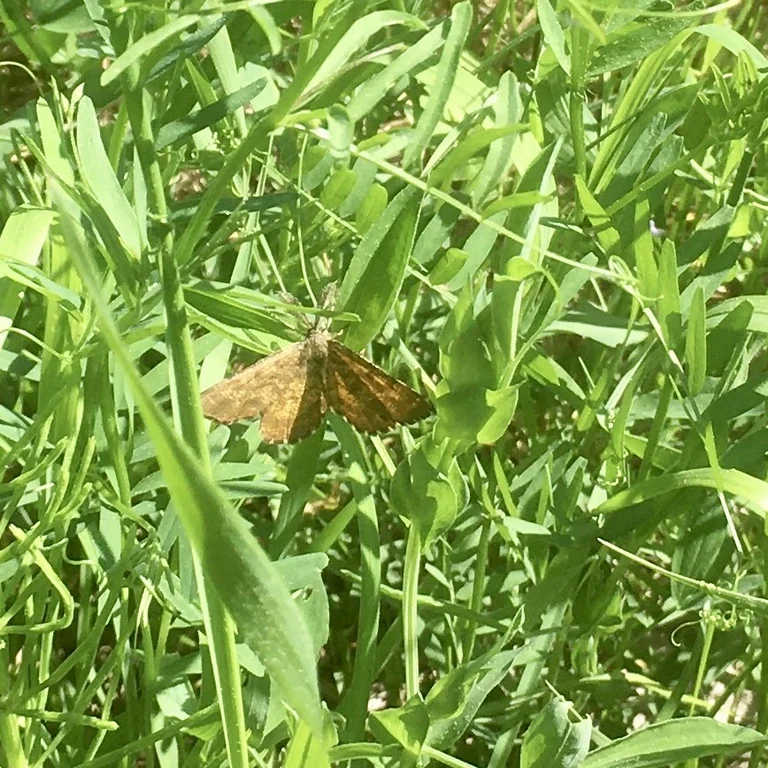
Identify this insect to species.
Ematurga atomaria
